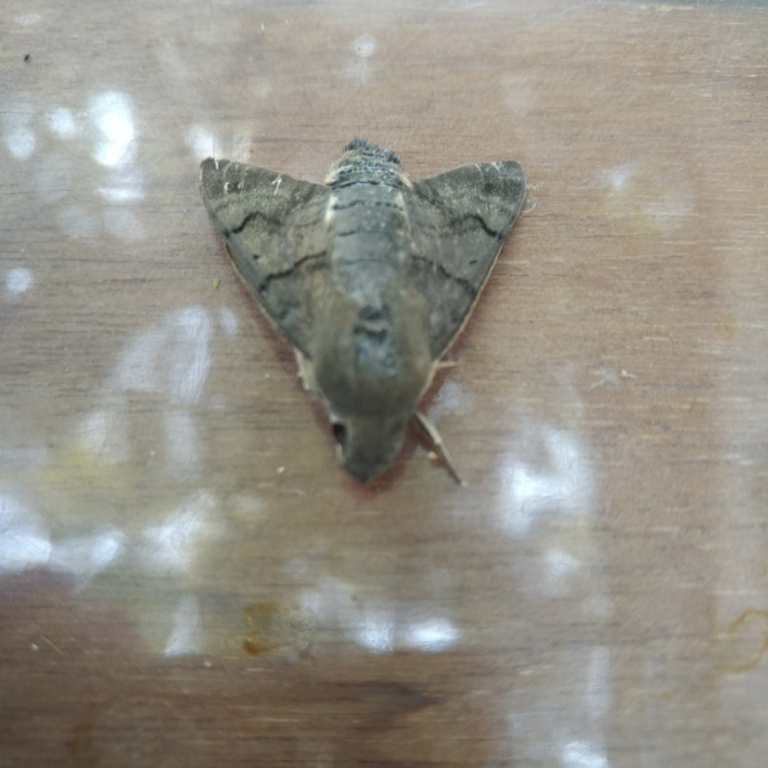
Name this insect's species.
Macroglossum stellatarum
